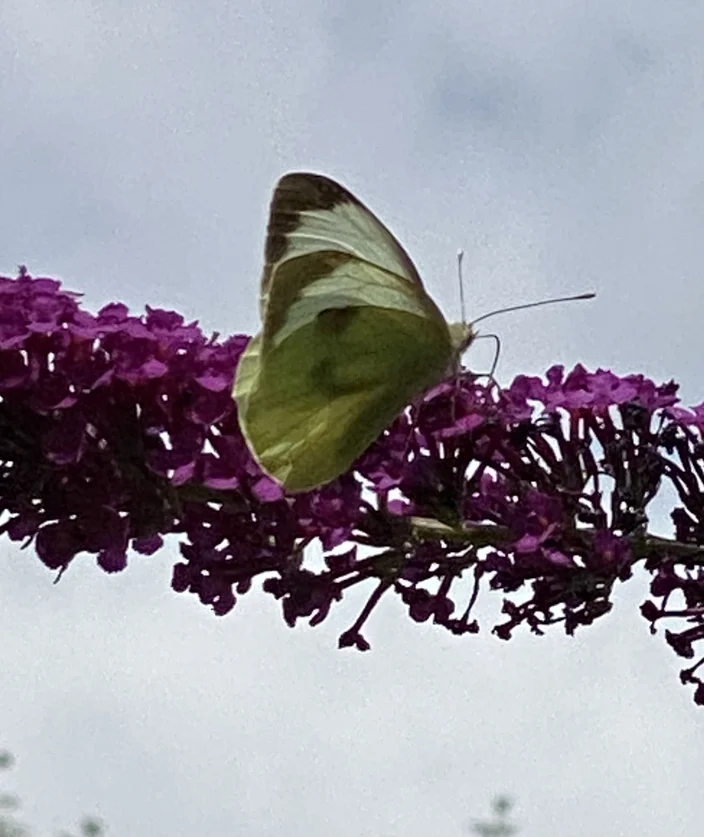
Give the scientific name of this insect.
Pieris brassicae
